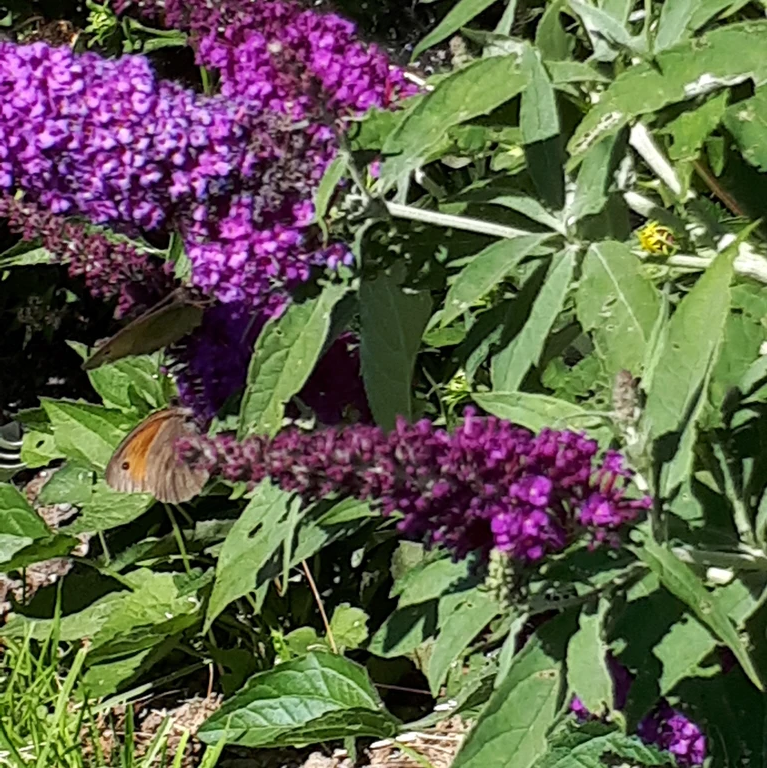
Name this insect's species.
Maniola jurtina
